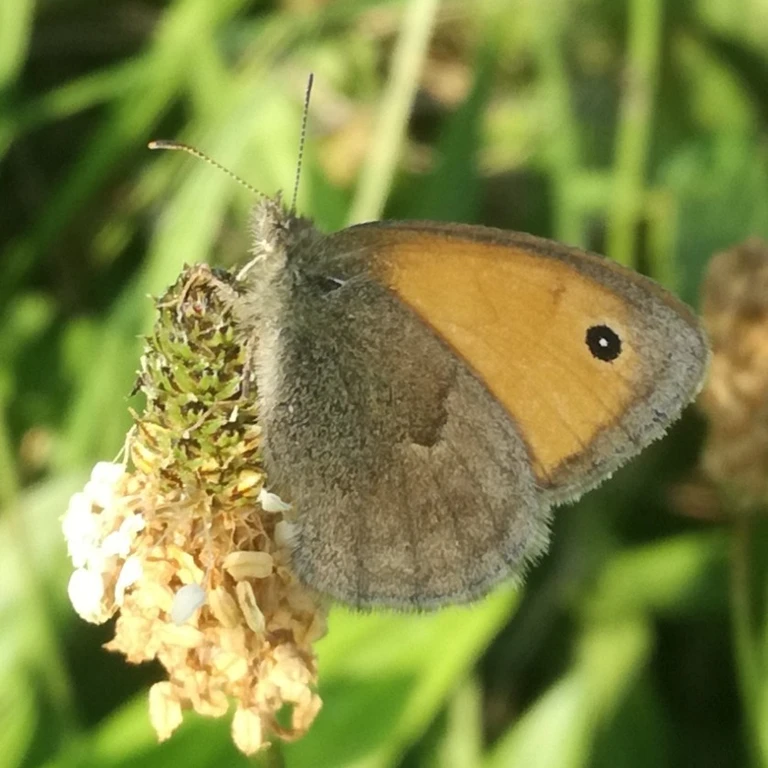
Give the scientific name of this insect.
Coenonympha pamphilus
